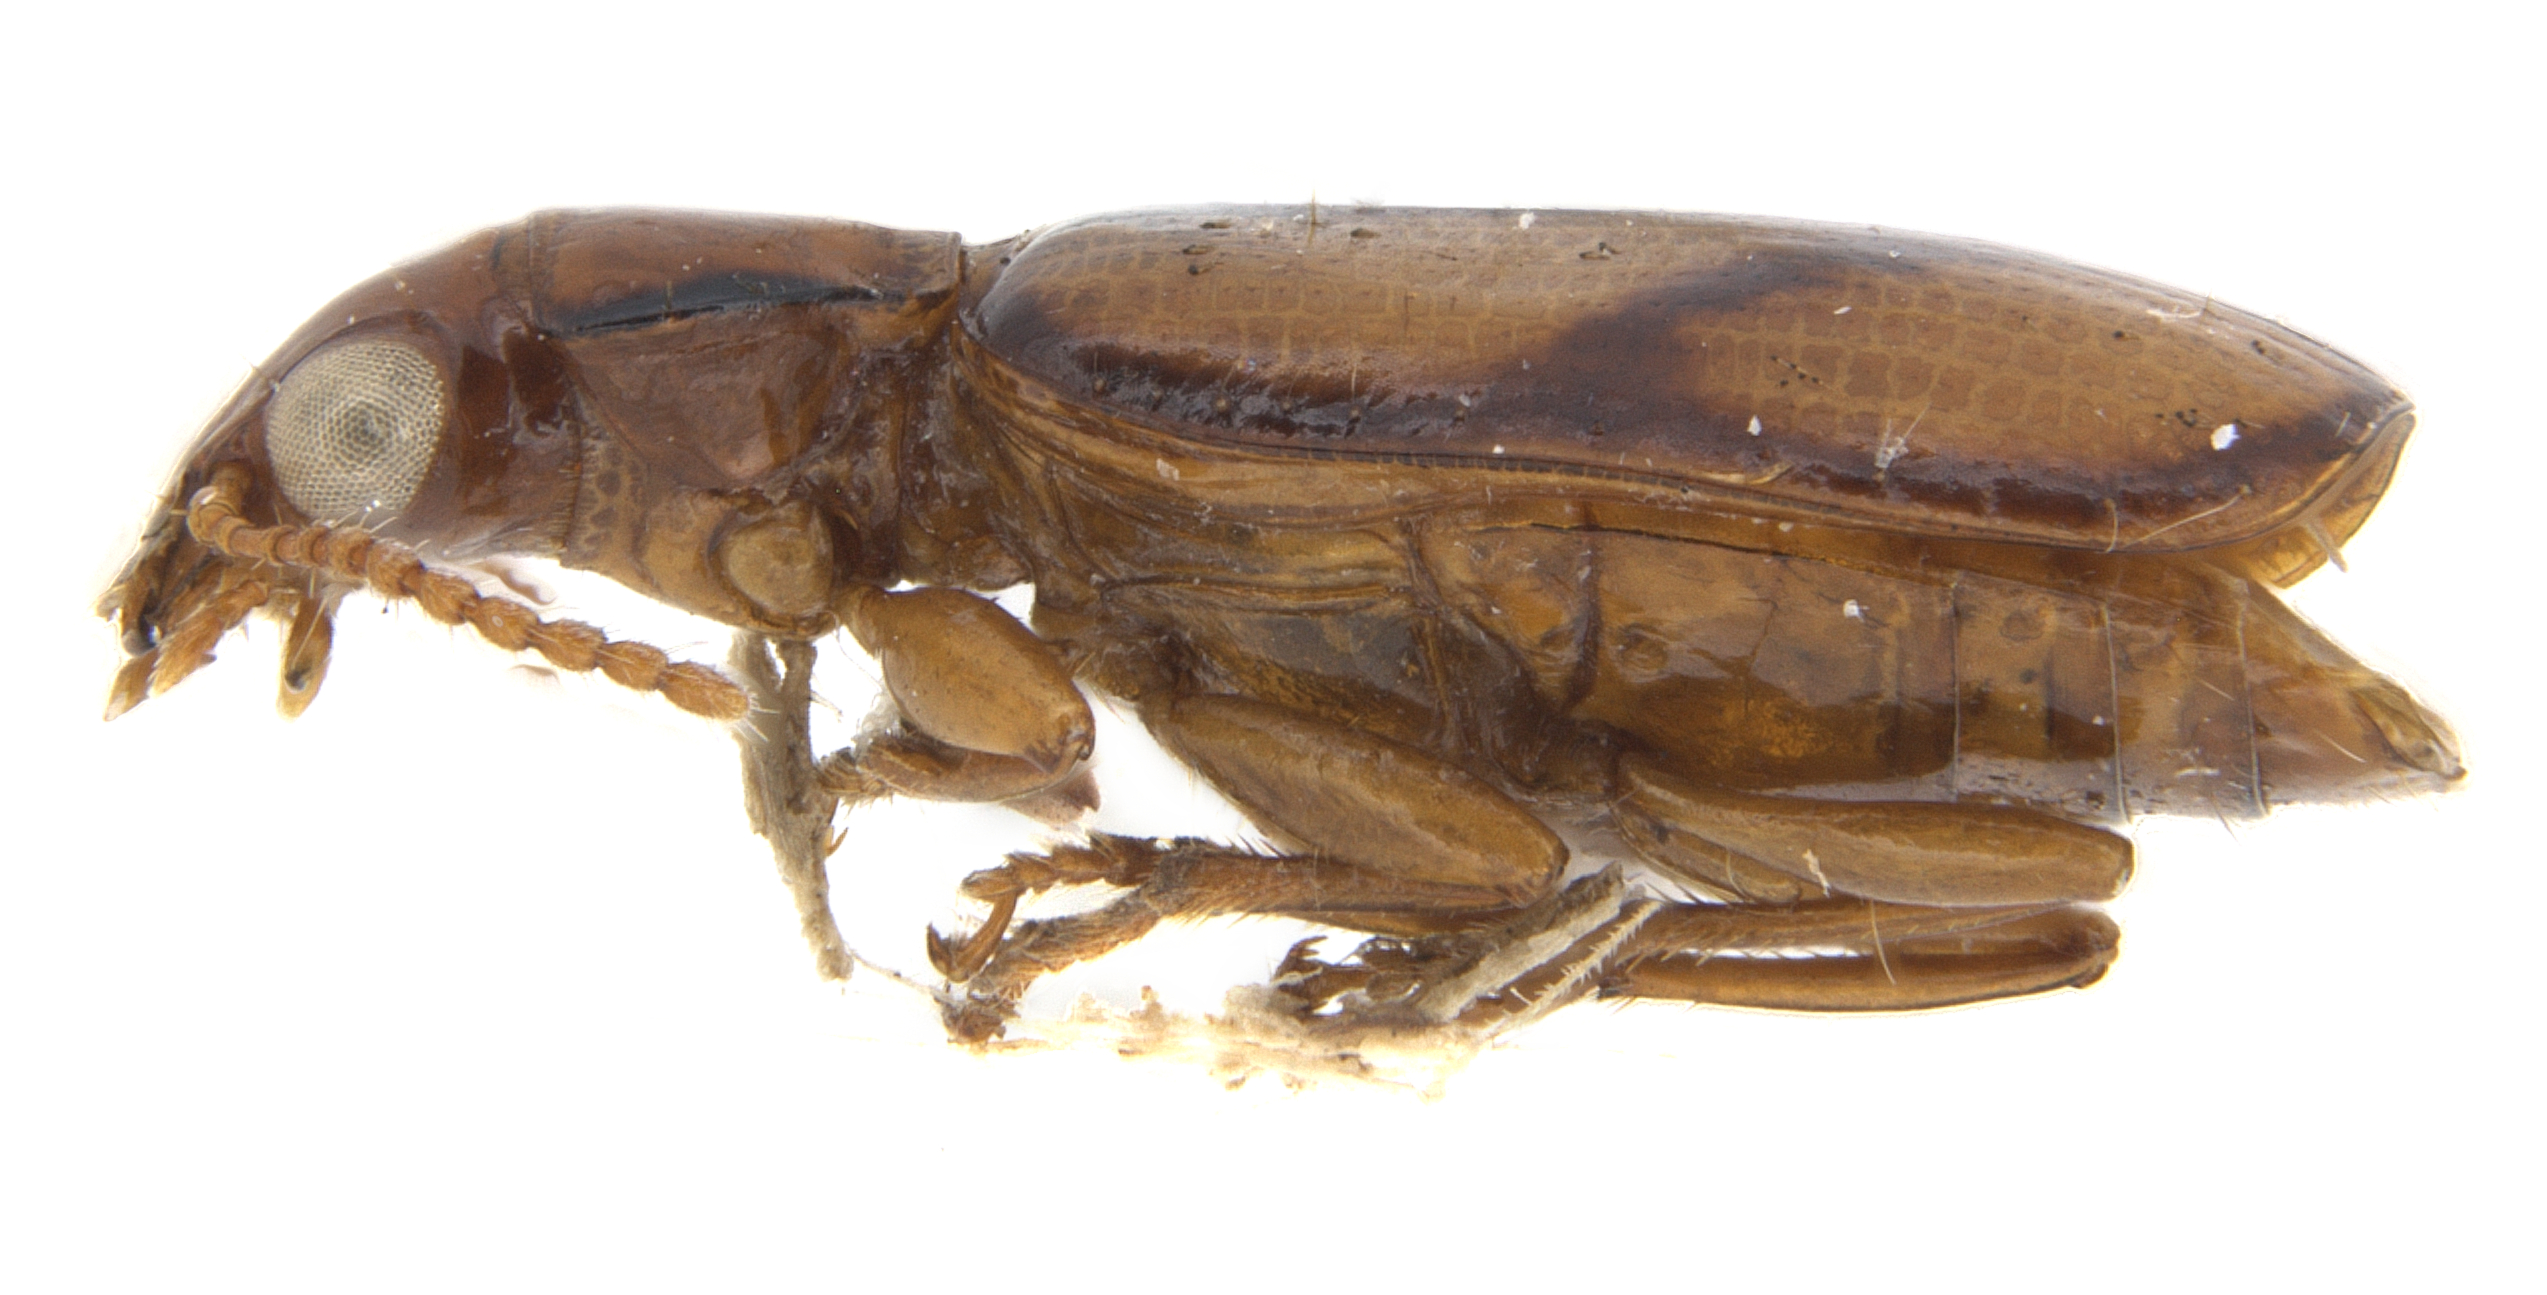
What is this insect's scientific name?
Euproctinus quadriplagiatus (also Euproctinus quadroctinus)
